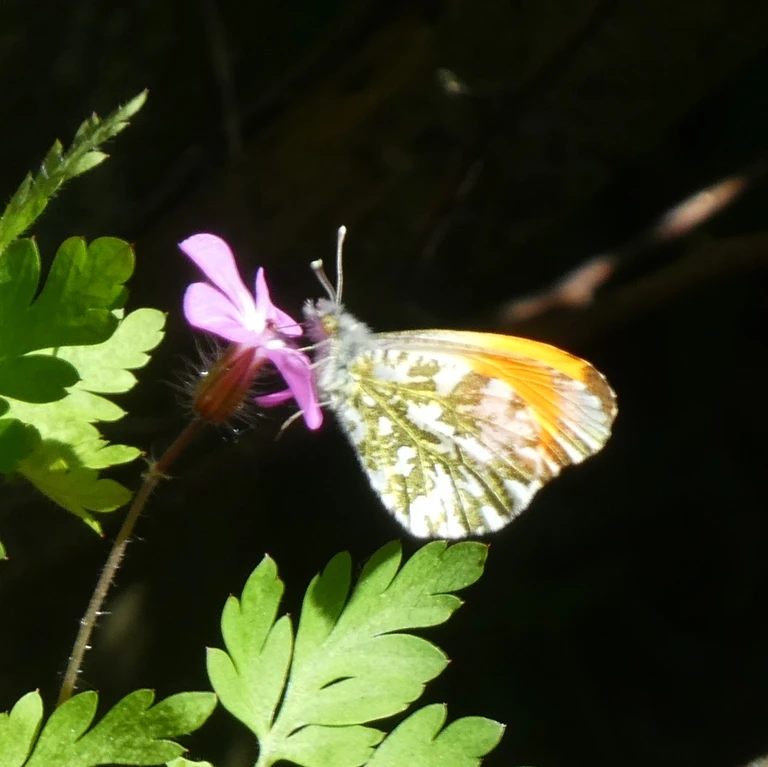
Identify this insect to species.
Anthocharis cardamines
